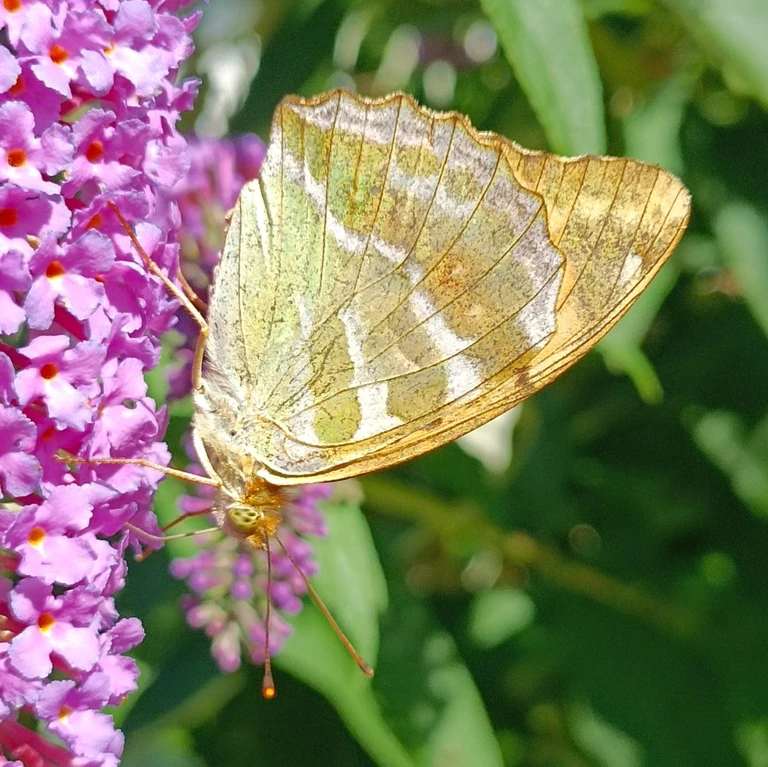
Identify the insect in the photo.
Argynnis paphia
